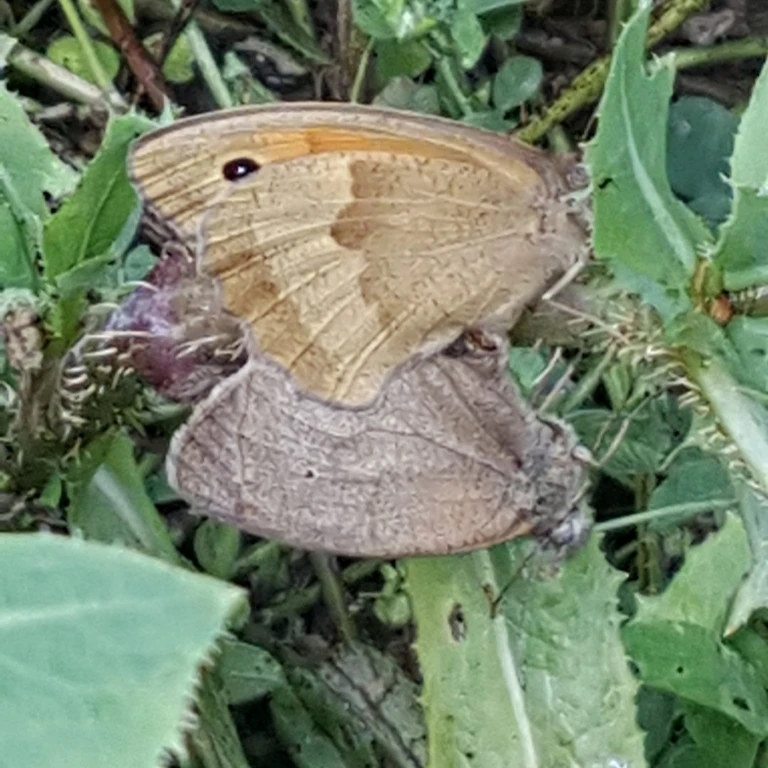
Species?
Maniola jurtina
